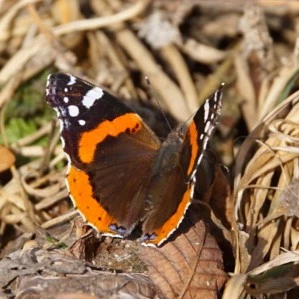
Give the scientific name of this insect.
Vanessa atalanta
